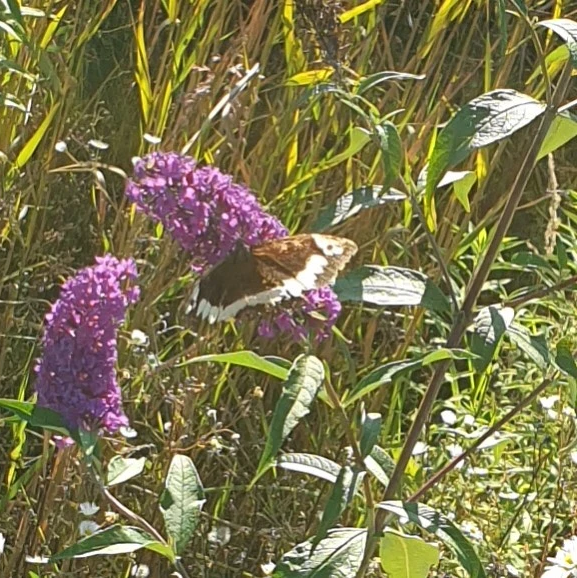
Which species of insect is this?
Brintesia circe
